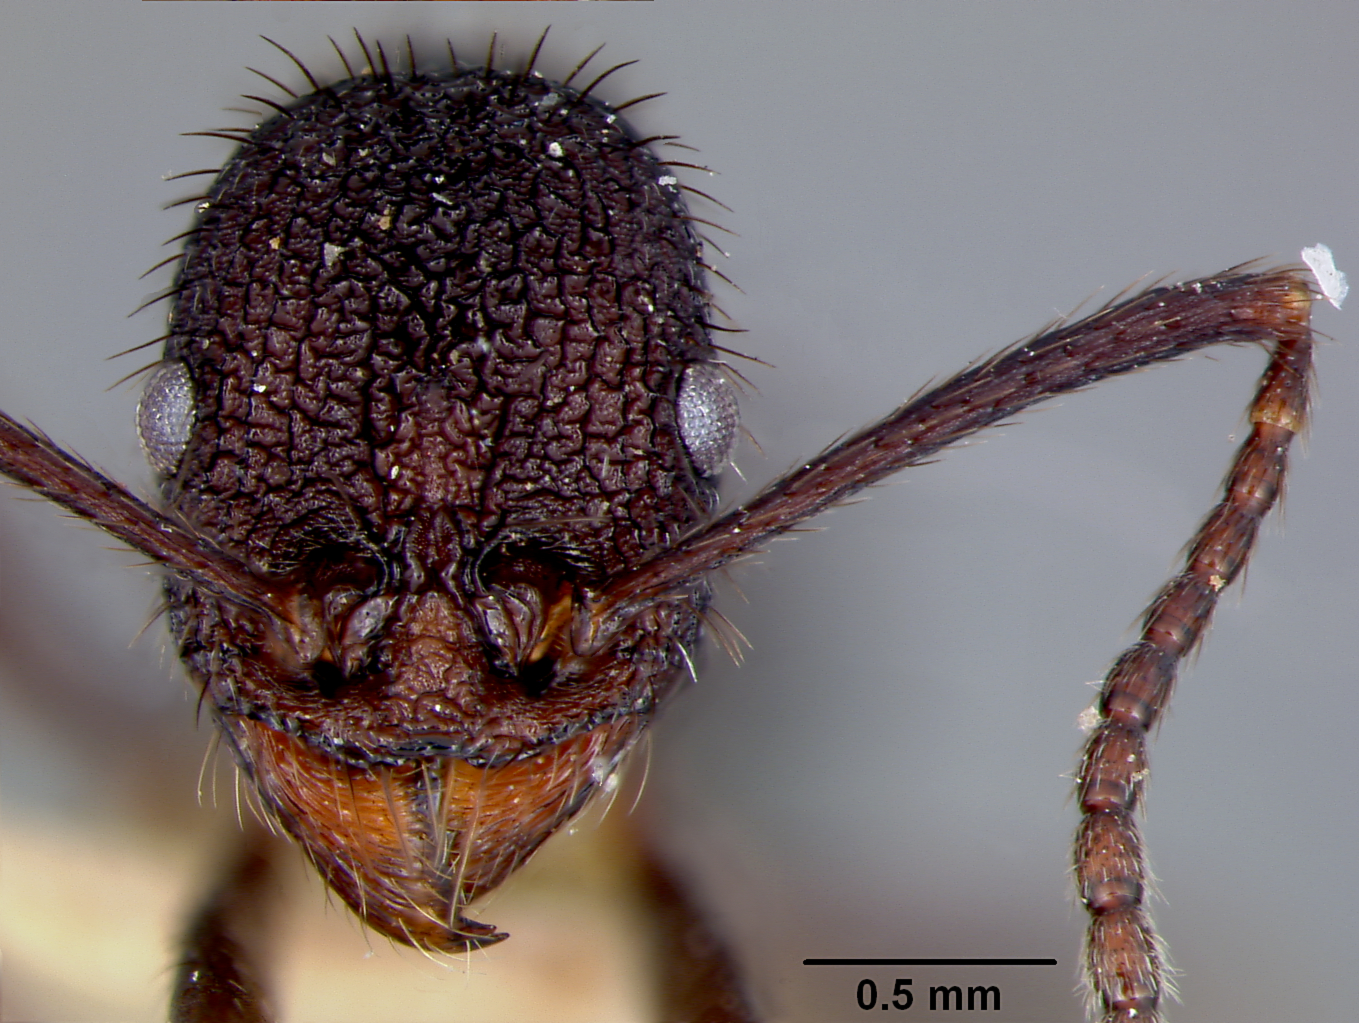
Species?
Aphaenogaster relicta
